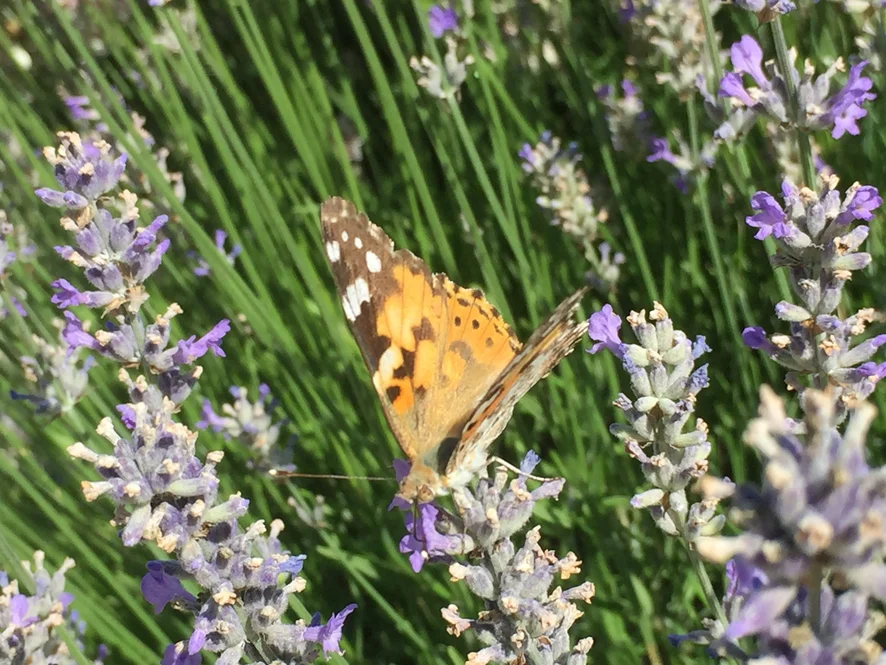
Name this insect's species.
Vanessa cardui
